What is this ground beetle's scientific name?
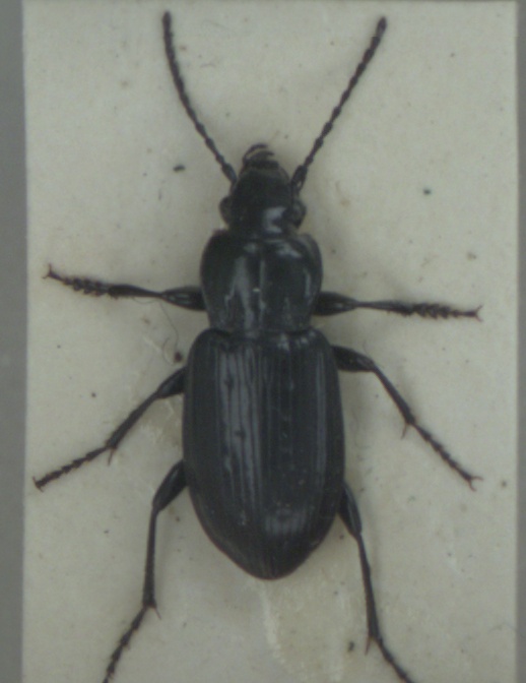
Pterostichus adstrictus
